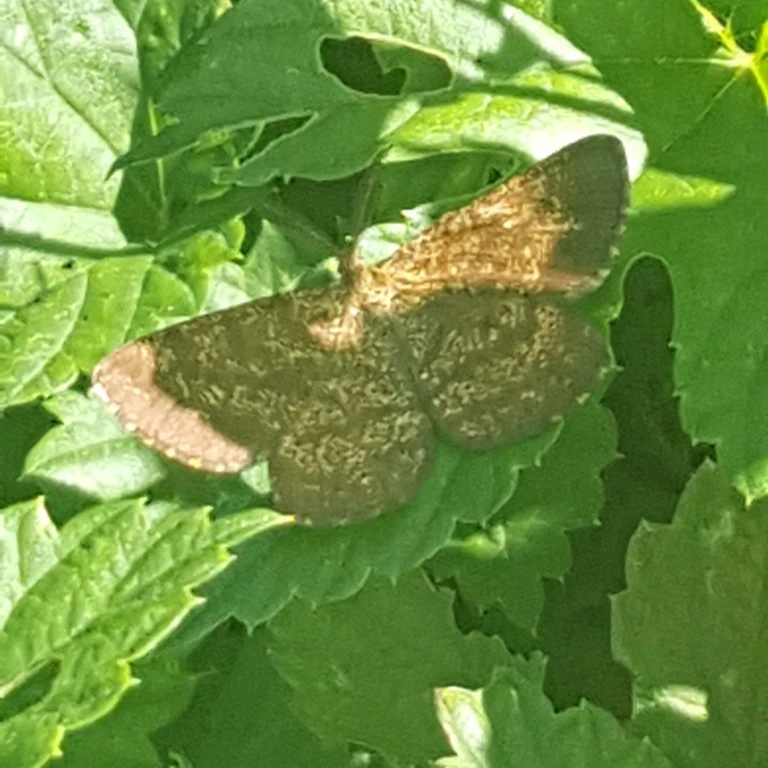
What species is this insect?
Ematurga atomaria
